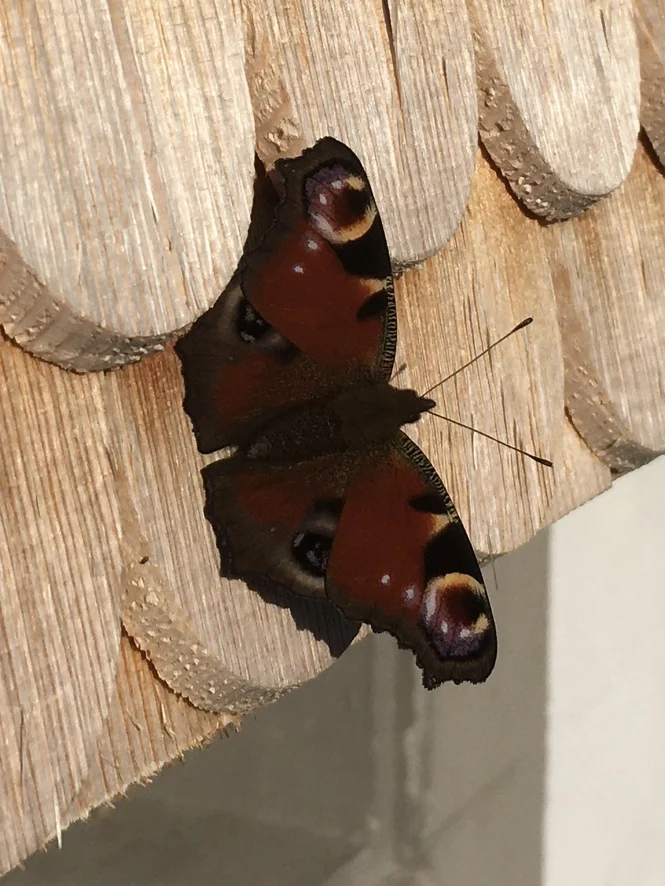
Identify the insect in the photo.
Aglais io
